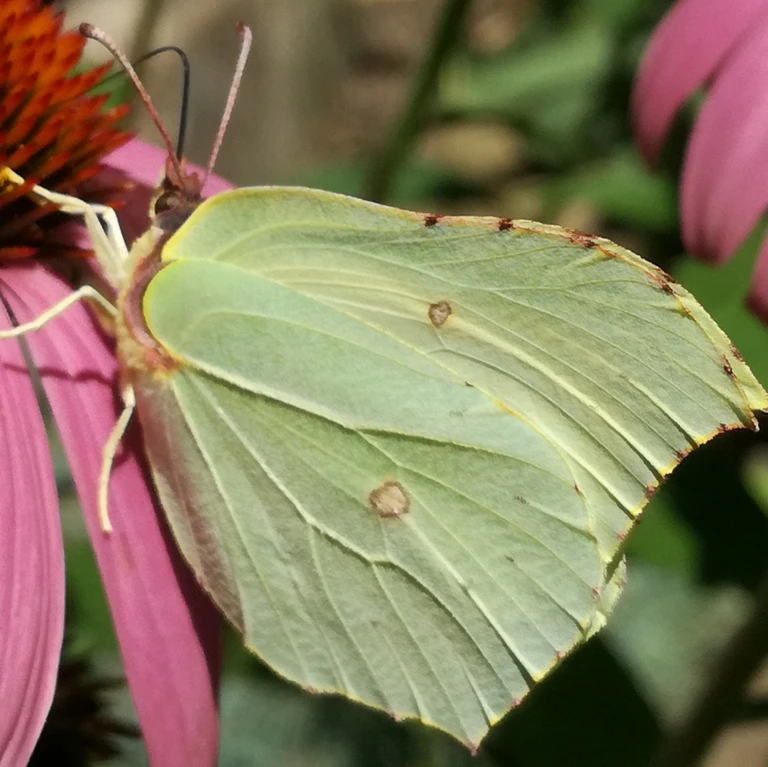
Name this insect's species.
Gonepteryx rhamni
